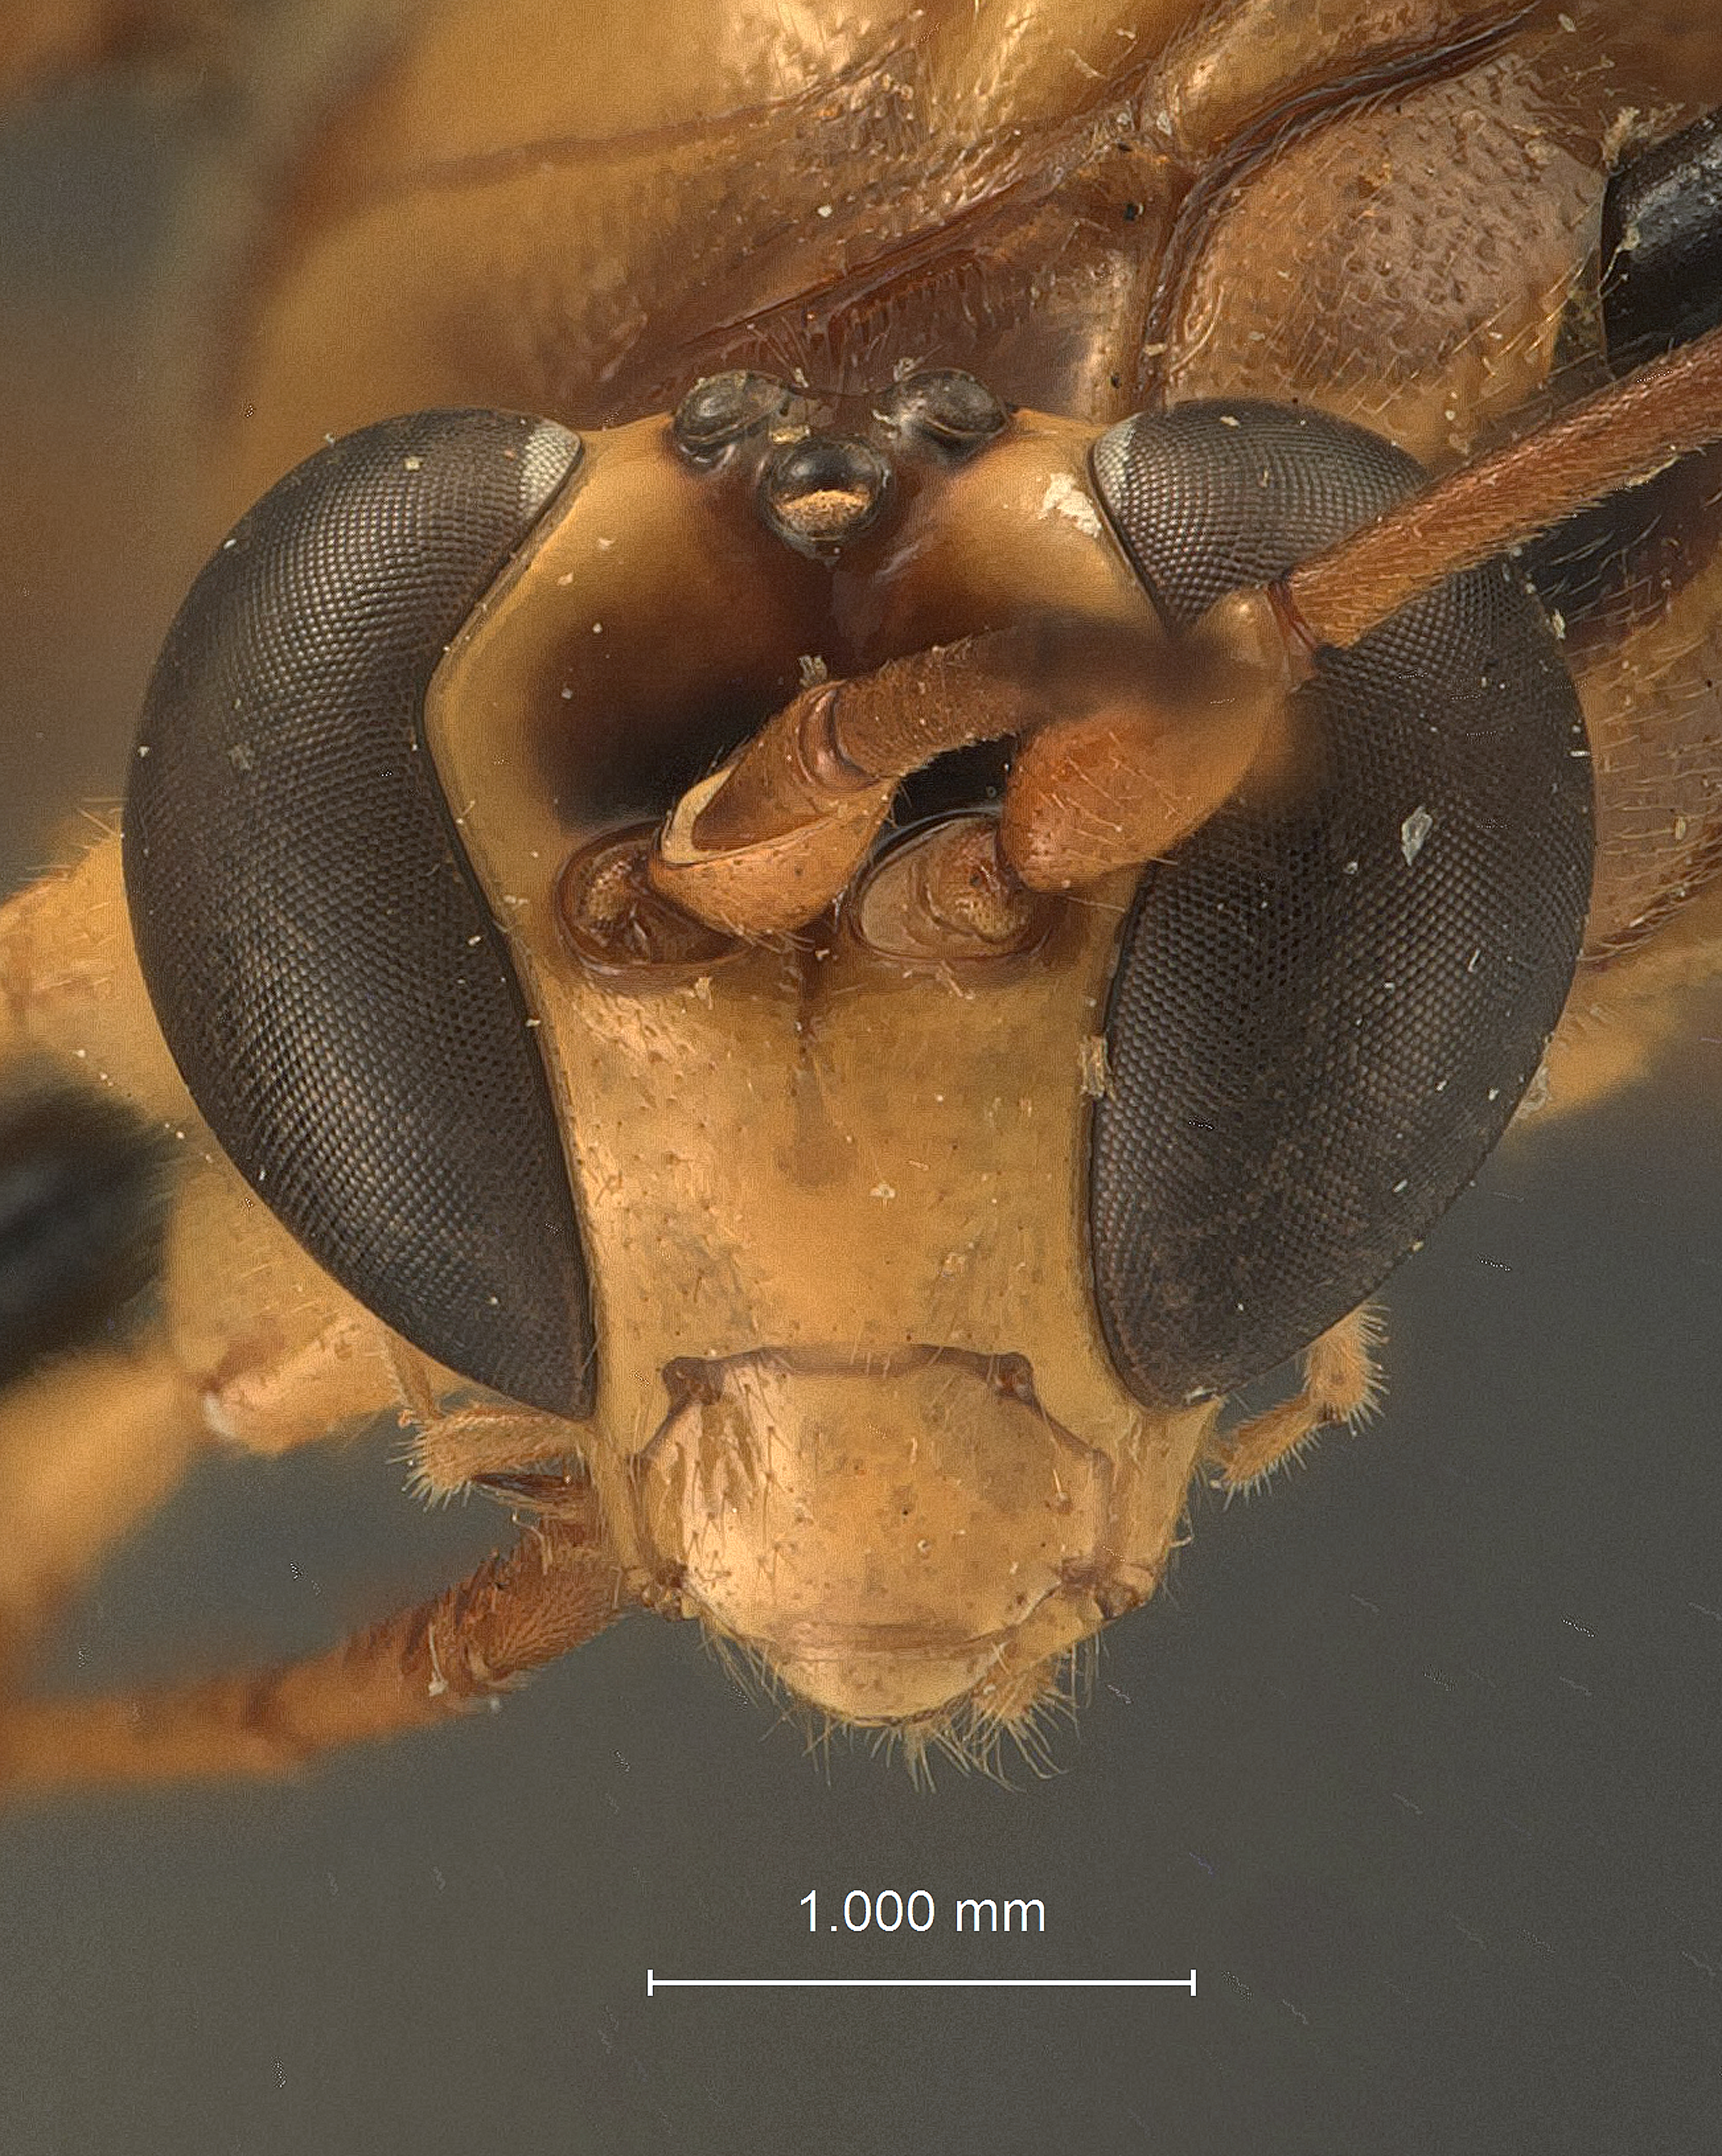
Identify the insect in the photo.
Echthromorpha samoana
